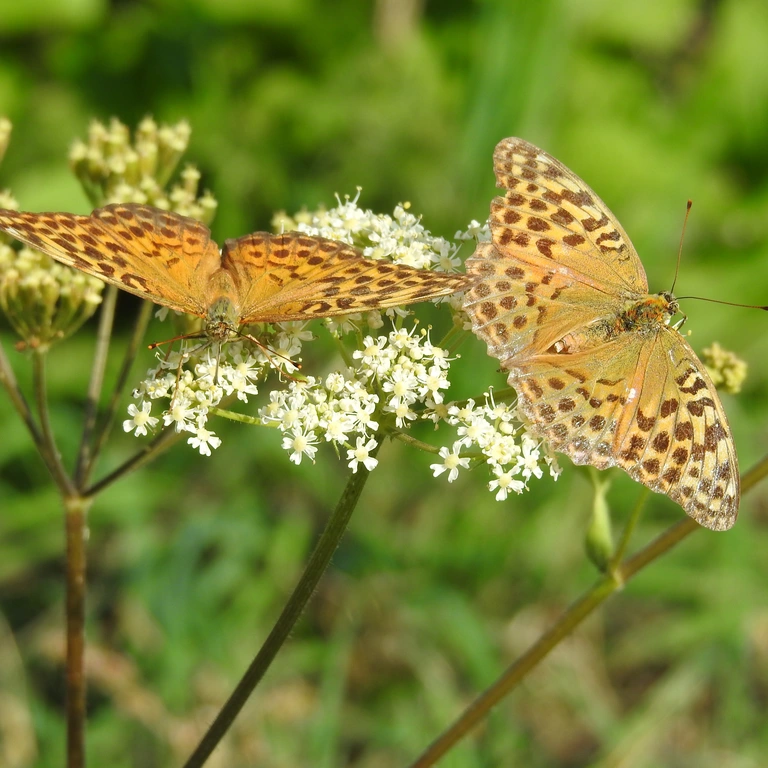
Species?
Argynnis paphia
